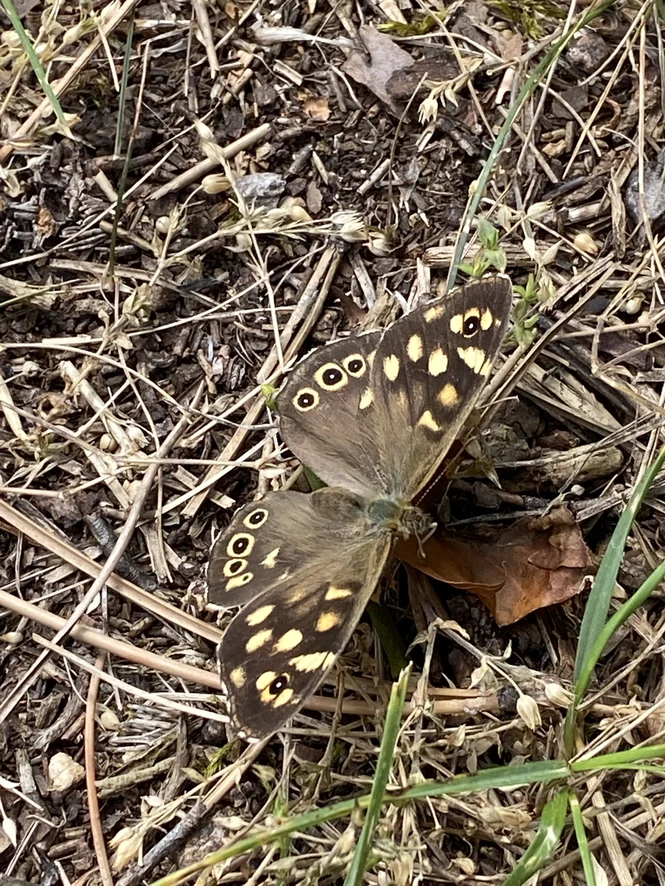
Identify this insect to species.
Pararge aegeria
